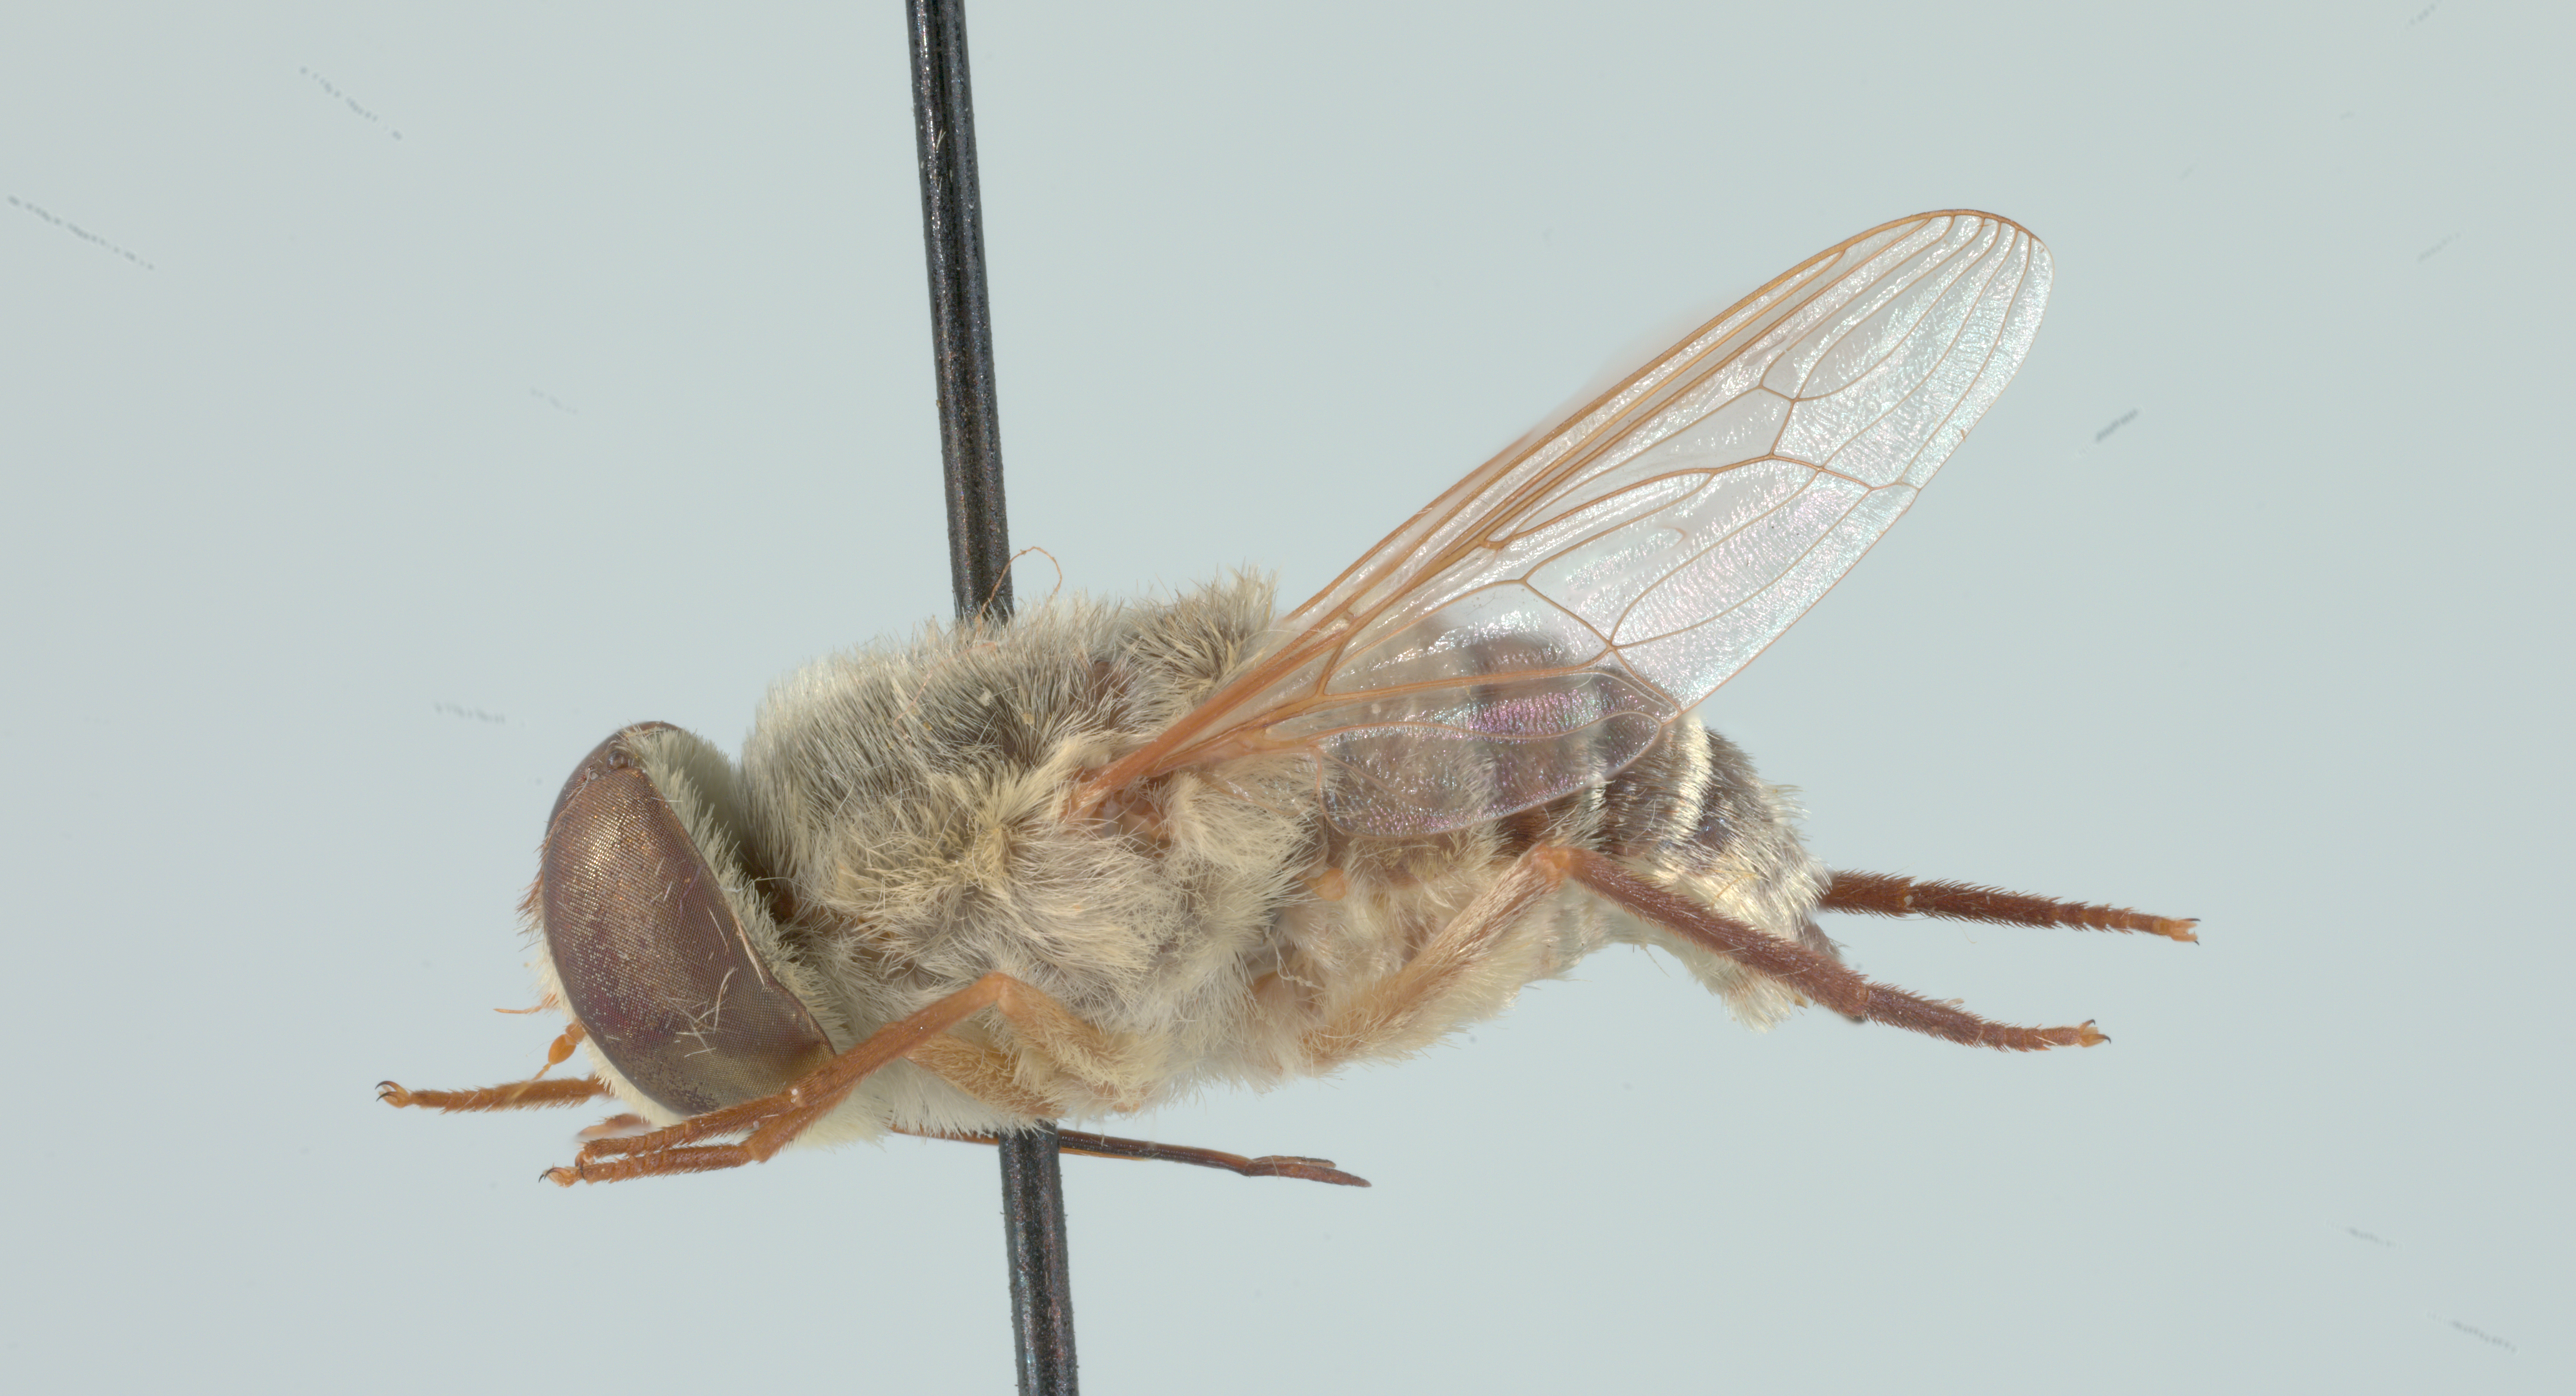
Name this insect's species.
Neorhynchocephalus volaticus
